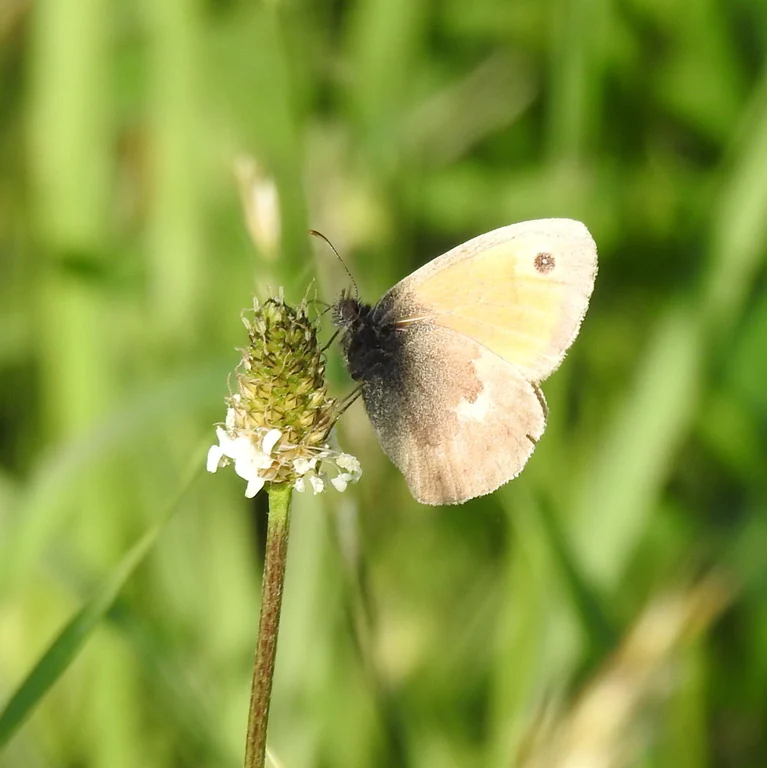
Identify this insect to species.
Coenonympha pamphilus
